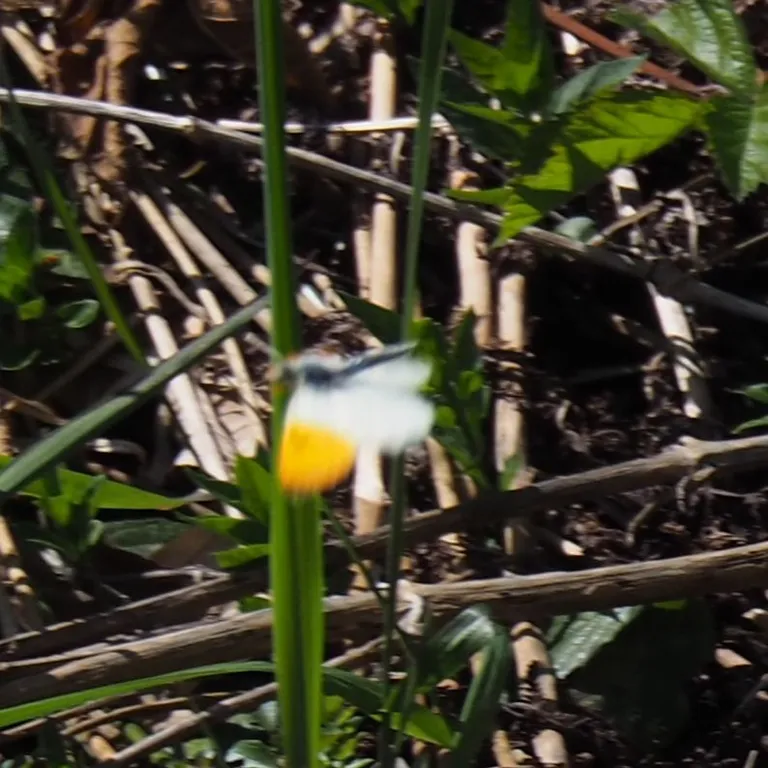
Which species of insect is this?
Anthocharis cardamines
